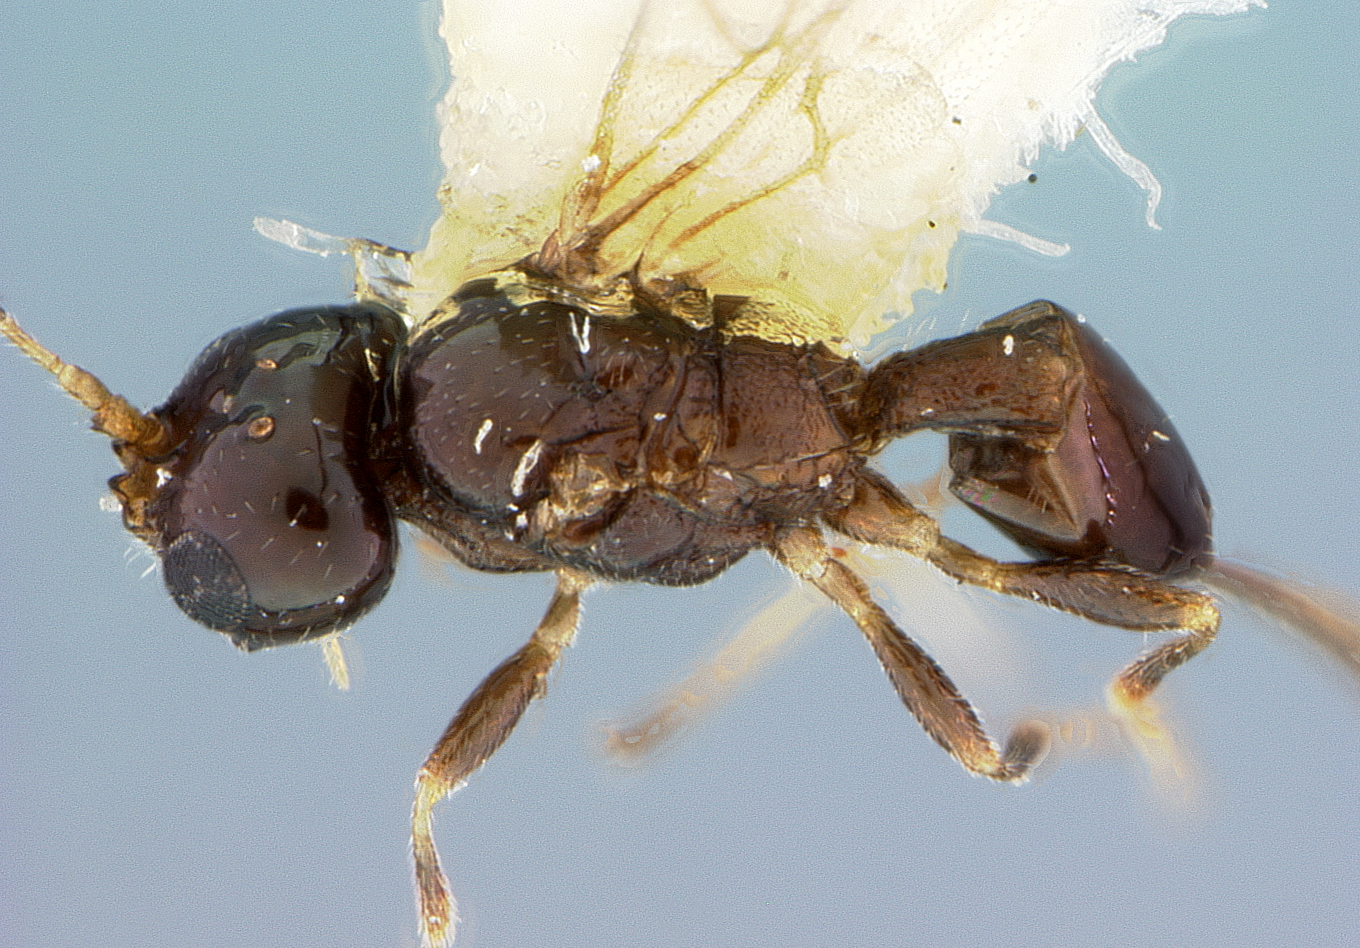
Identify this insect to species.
Cosmophorus capeki
